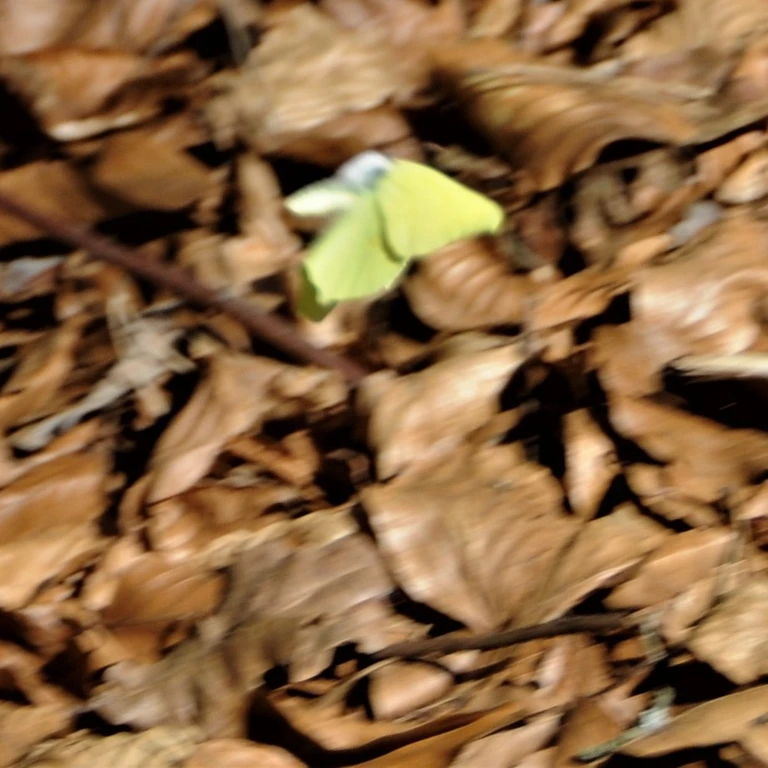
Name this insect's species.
Gonepteryx rhamni
